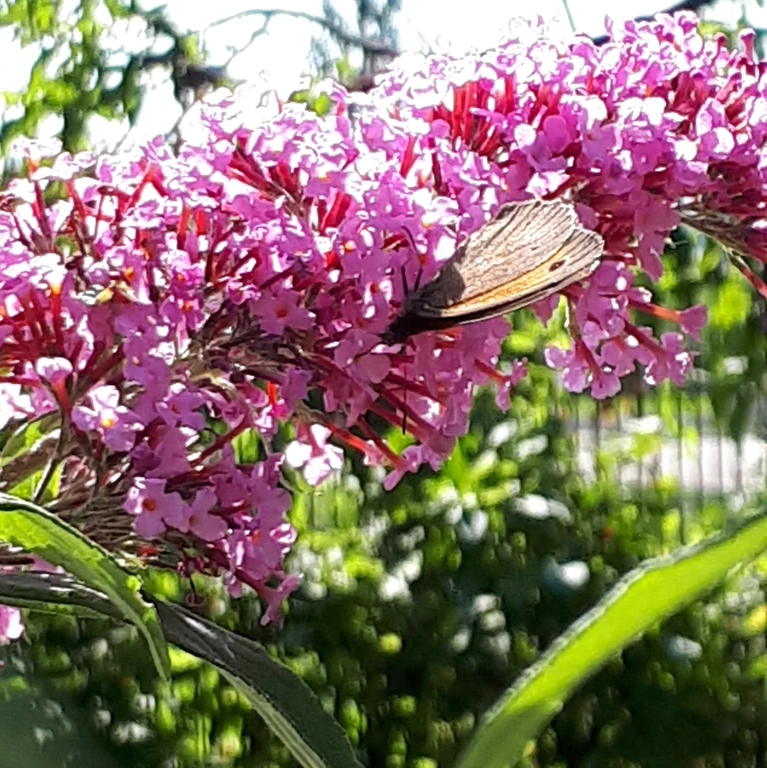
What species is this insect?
Maniola jurtina
